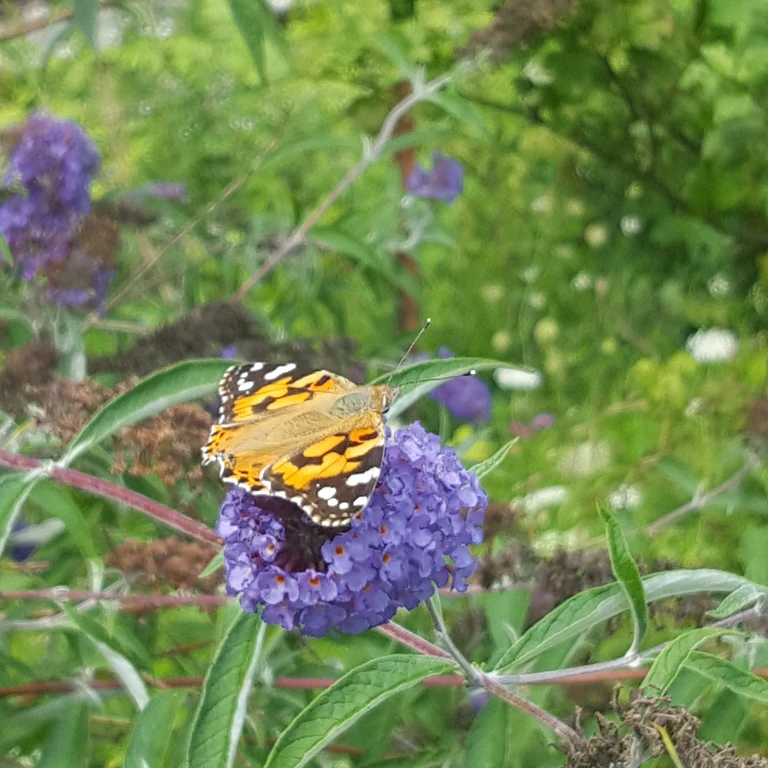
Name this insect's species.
Vanessa cardui
